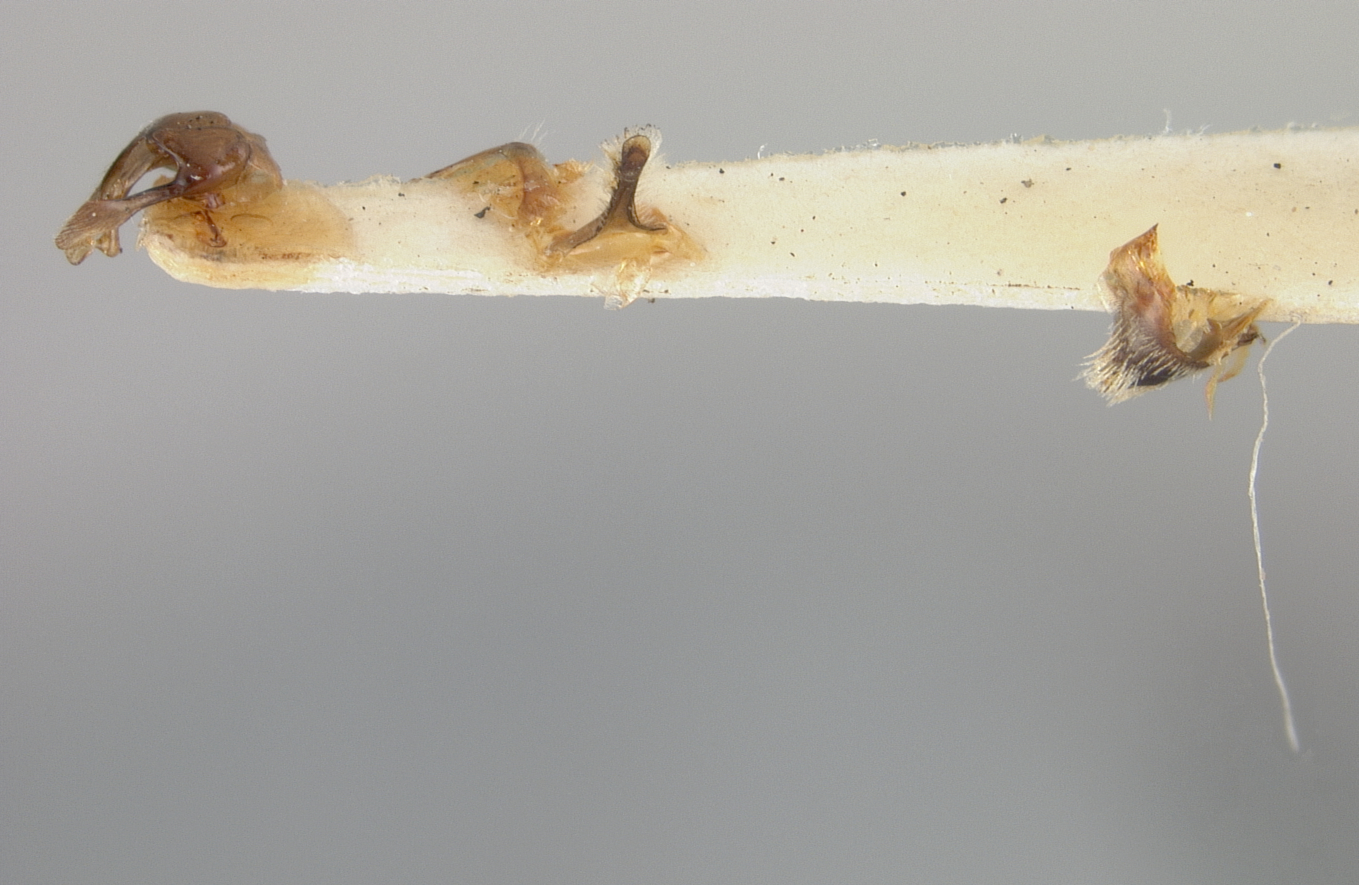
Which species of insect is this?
Andrena canadensis
